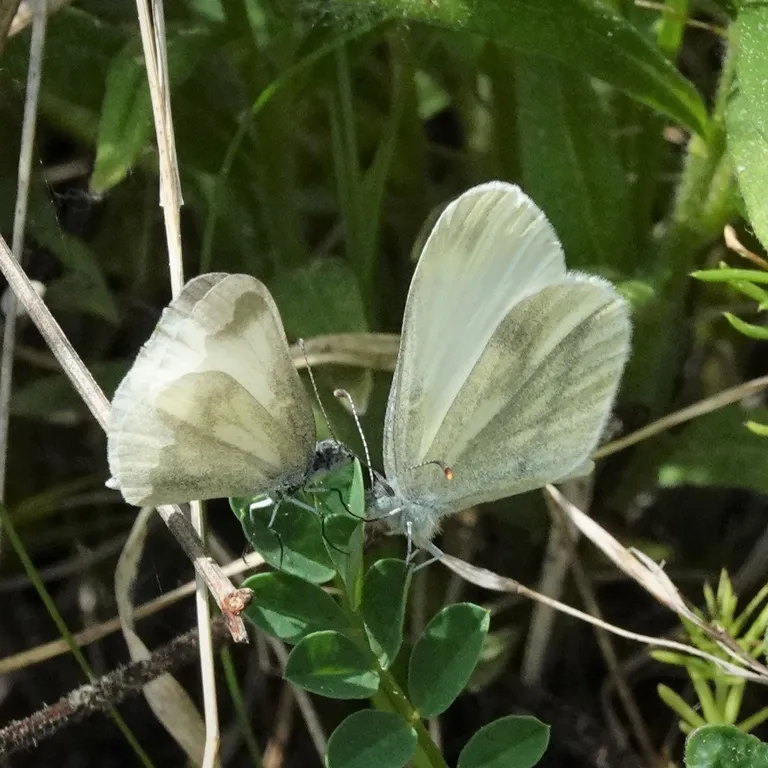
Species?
Leptidea sinapis/juvernica
